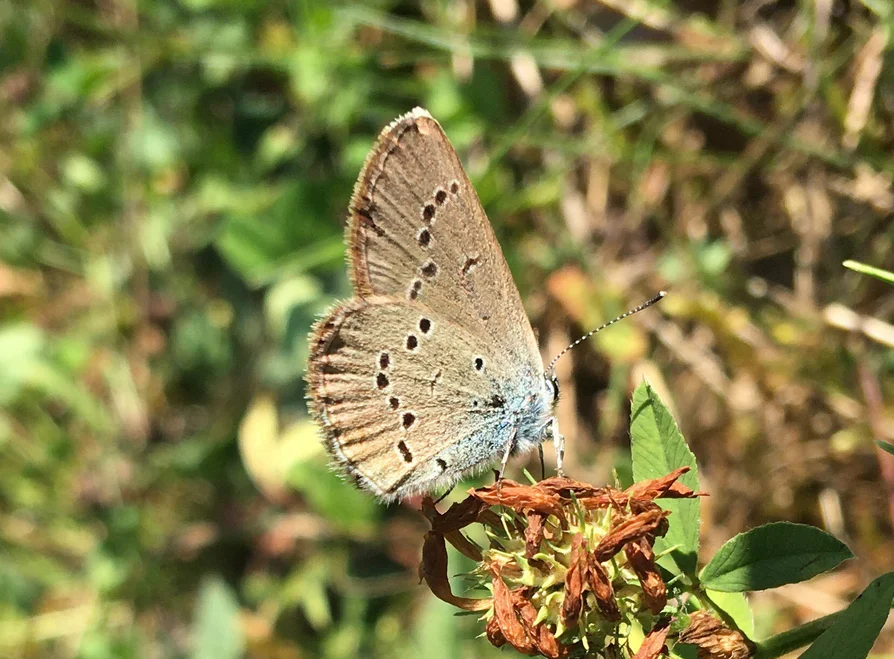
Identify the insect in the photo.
Cyaniris semiargus
